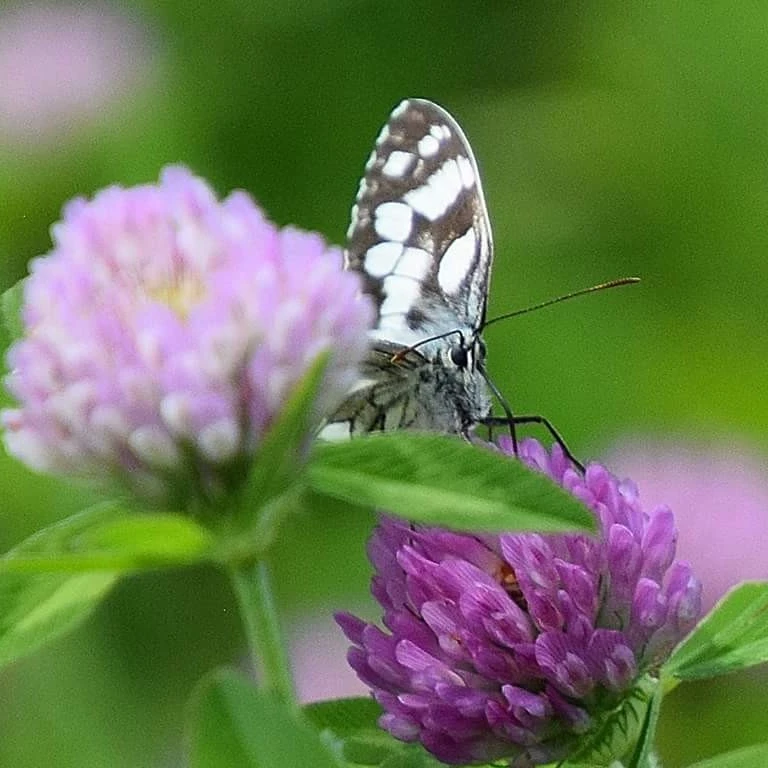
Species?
Melanargia galathea
